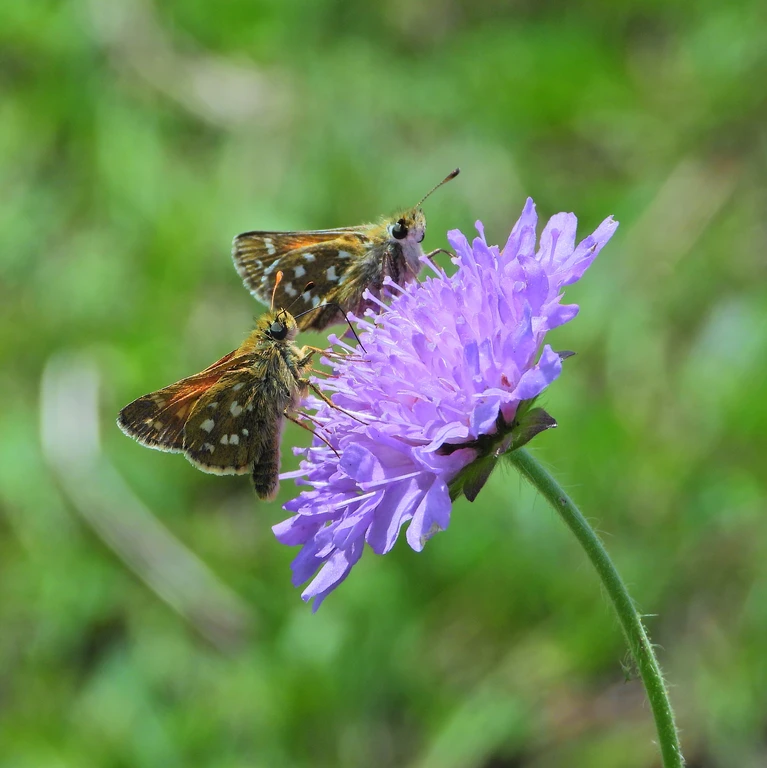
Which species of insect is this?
Hesperia comma
